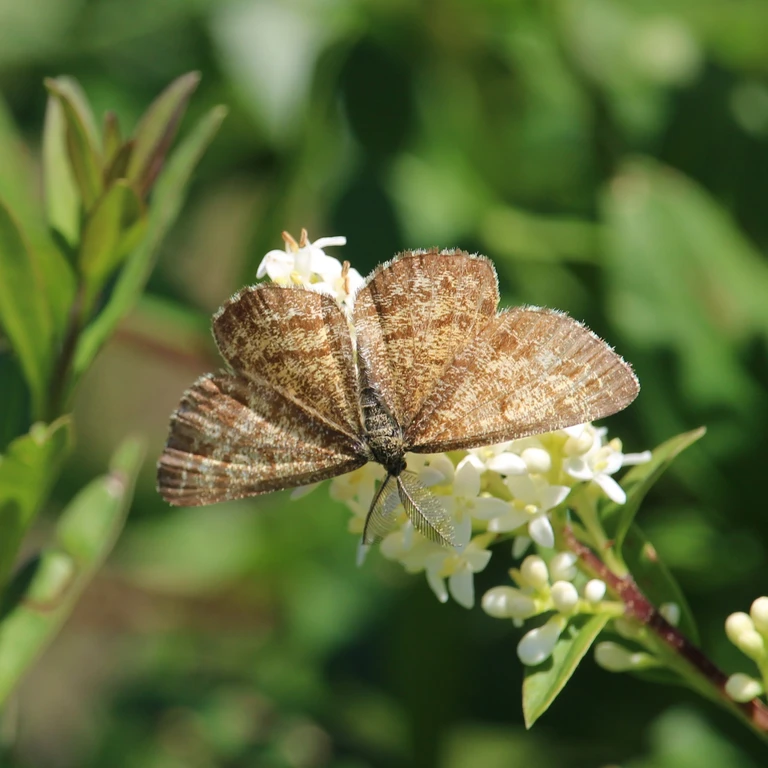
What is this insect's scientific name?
Ematurga atomaria
